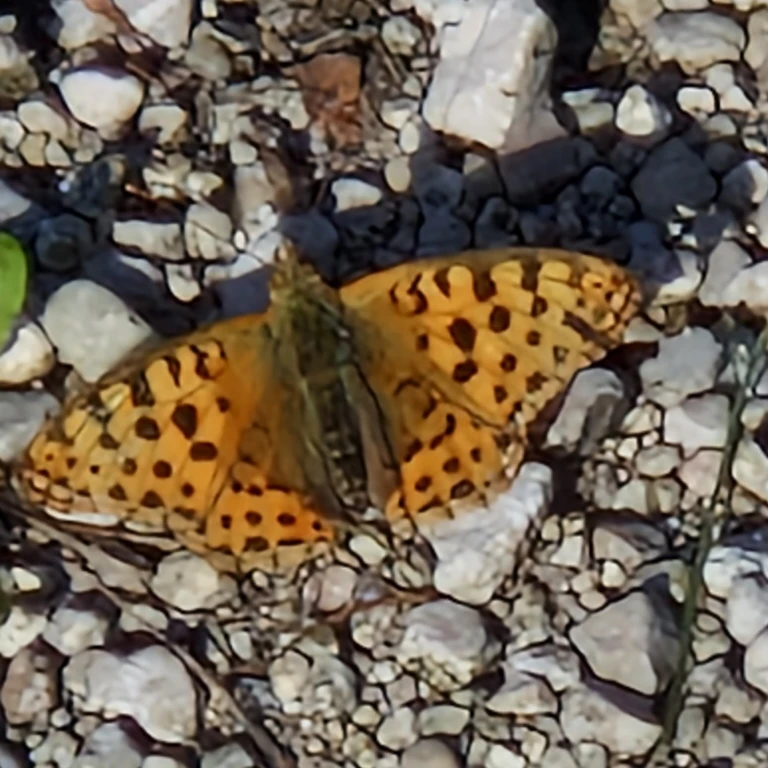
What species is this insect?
Issoria lathonia
